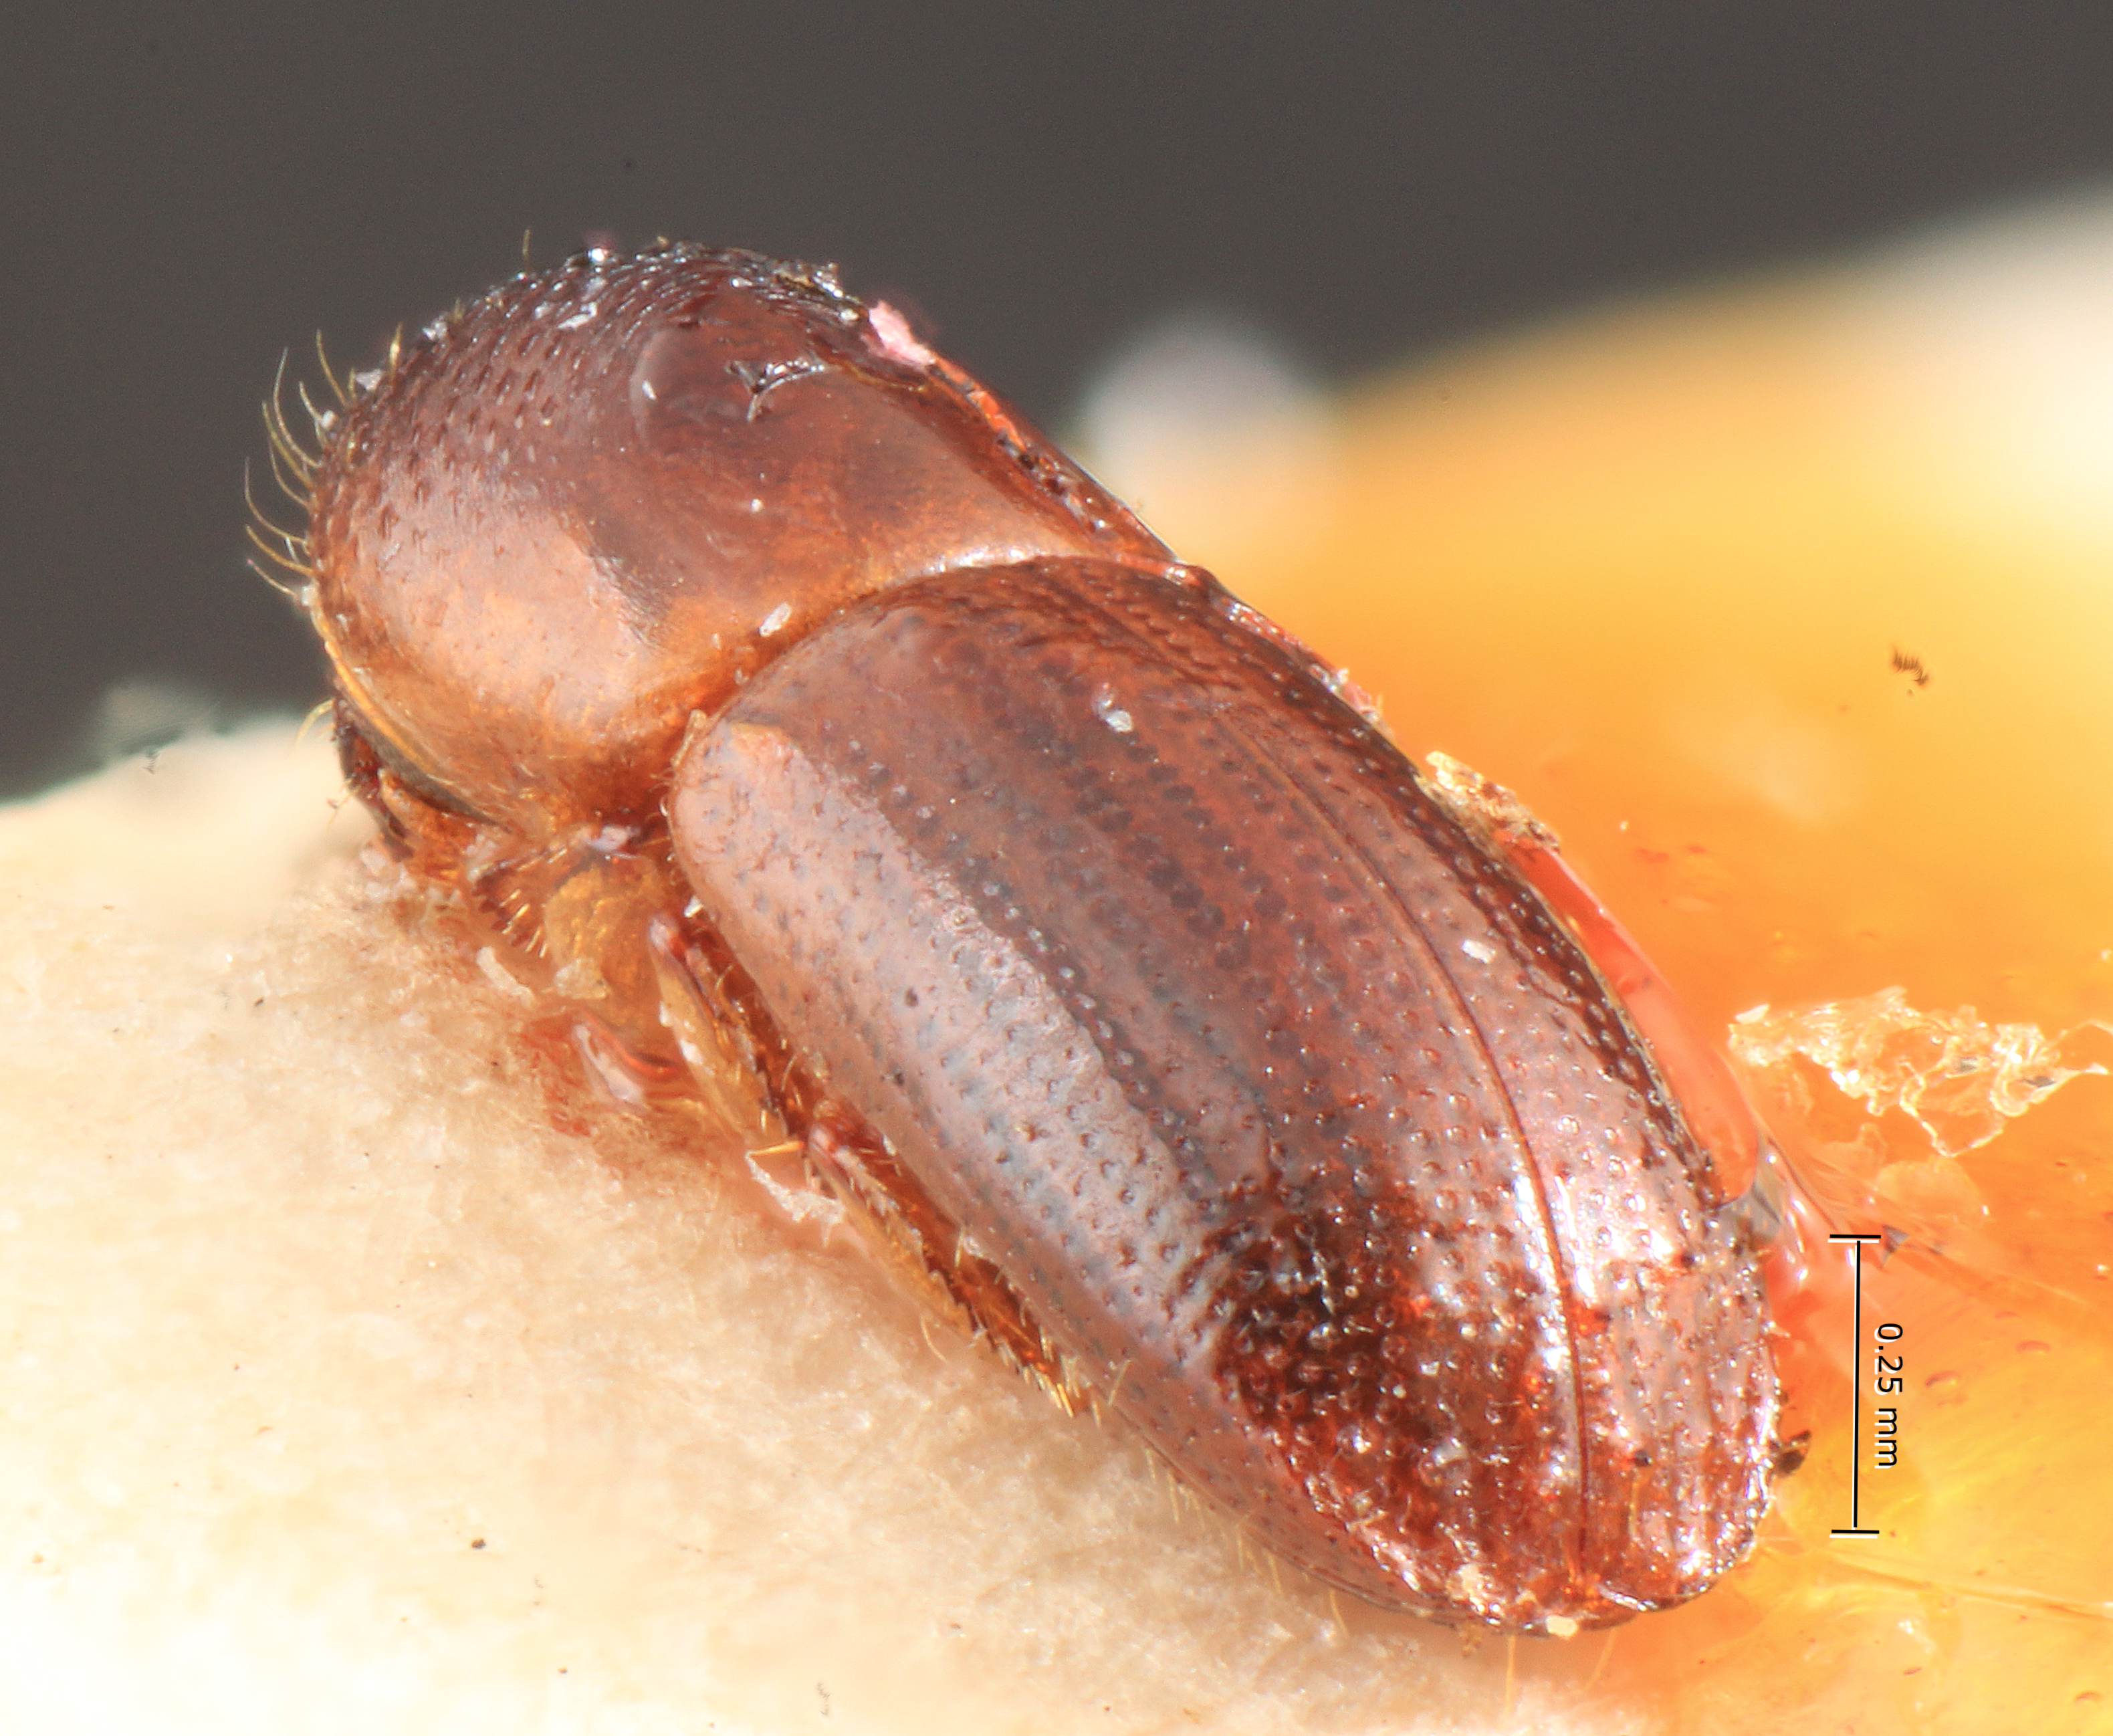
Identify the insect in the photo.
Xyleborus subparallelus
